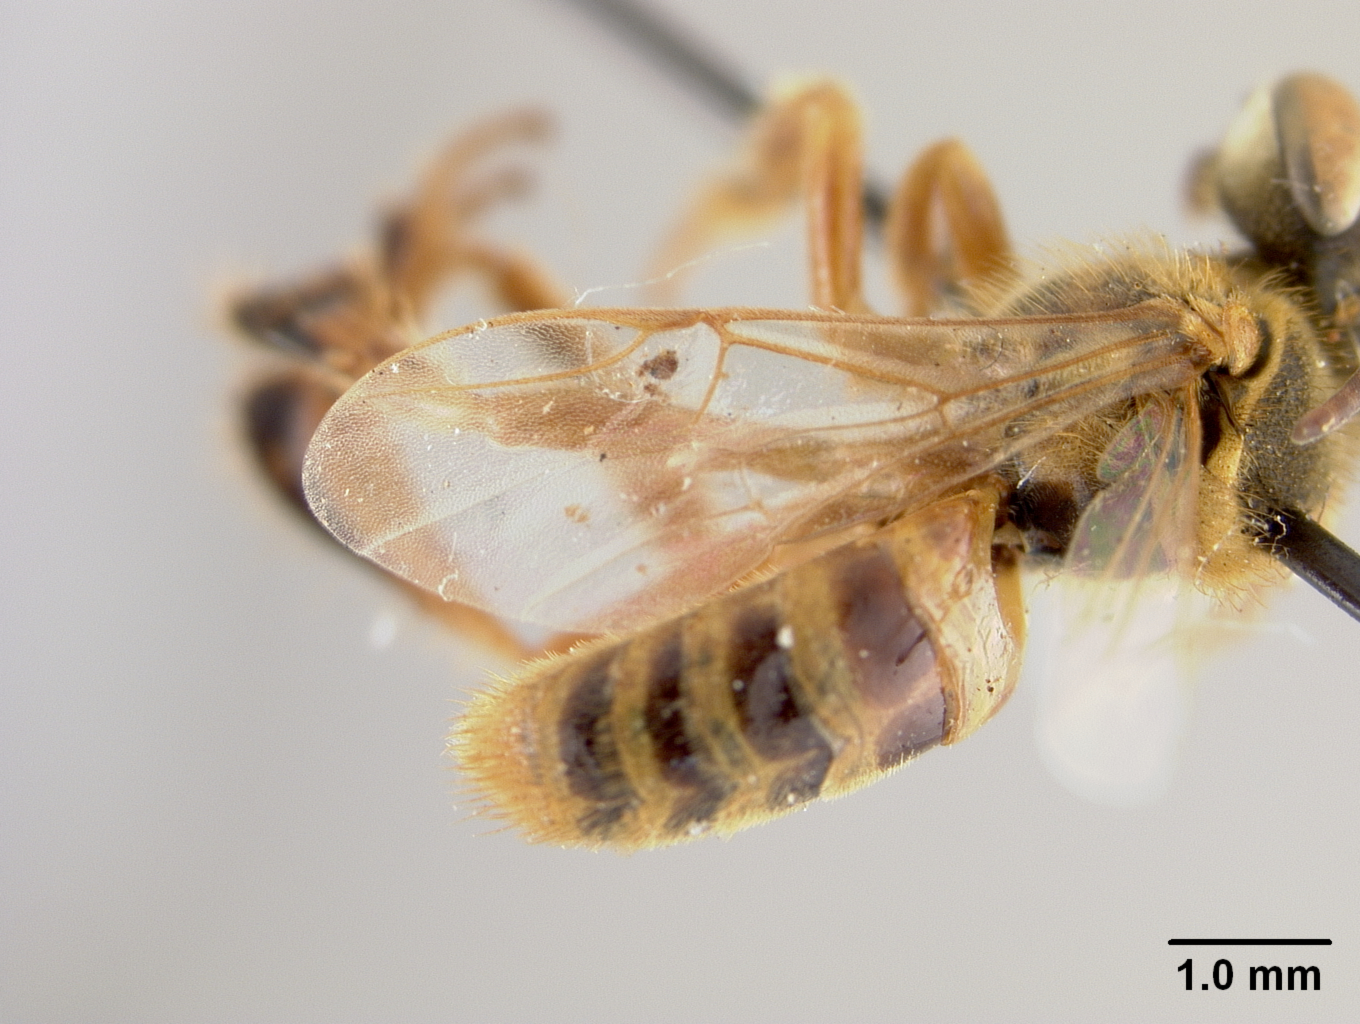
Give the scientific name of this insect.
Trigona pergangulata
